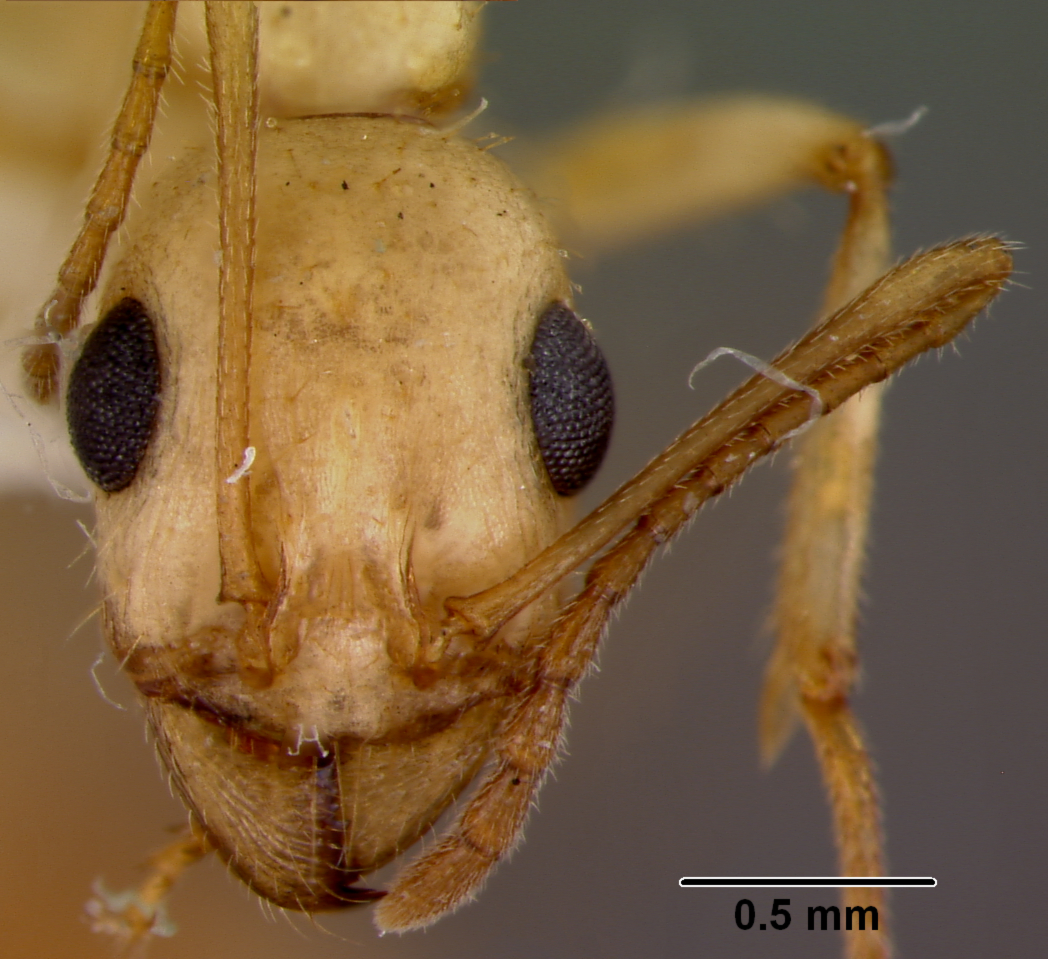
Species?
Aphaenogaster megommatus
